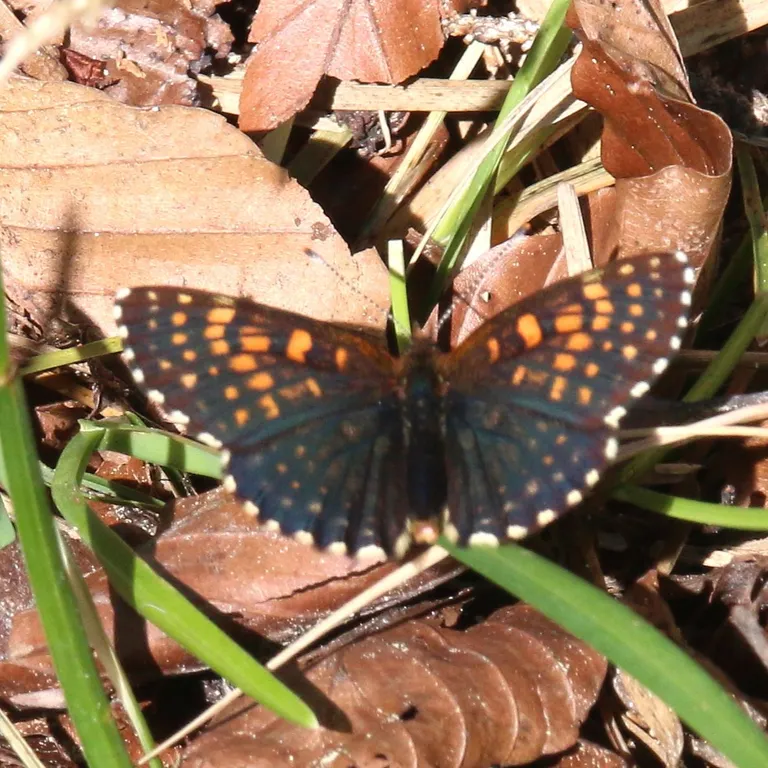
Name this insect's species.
Melitaea diamina
